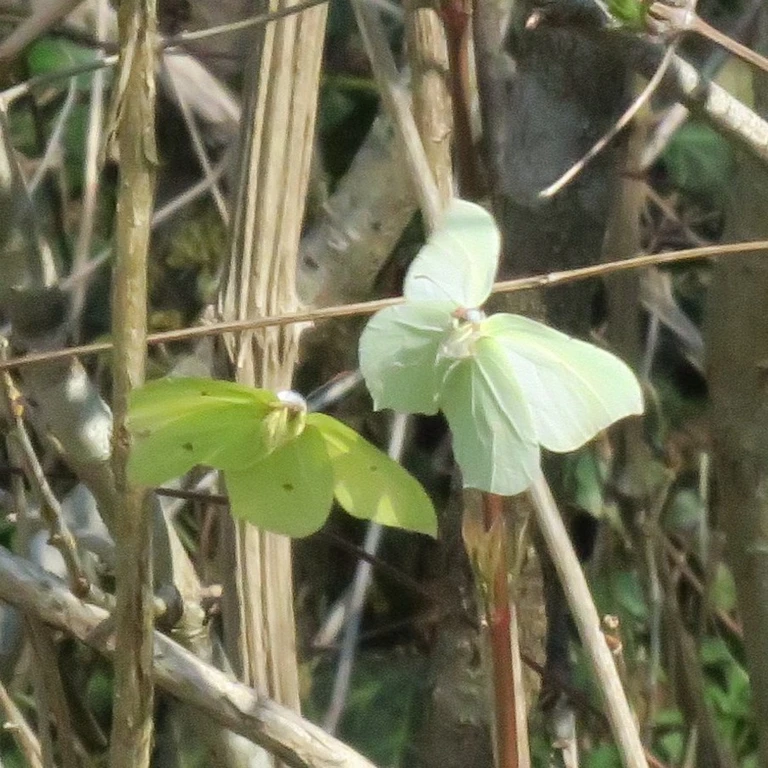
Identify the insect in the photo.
Gonepteryx rhamni
